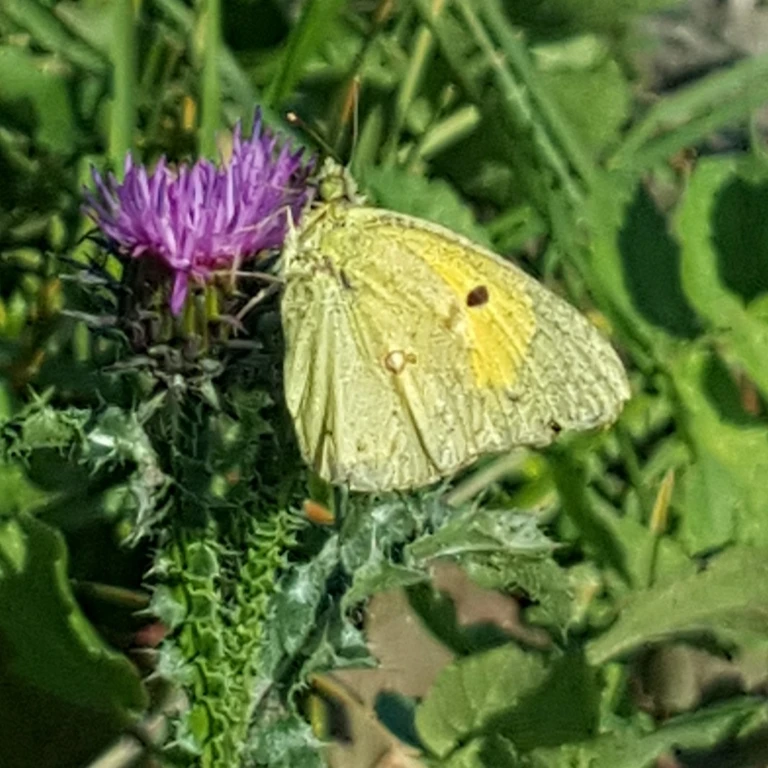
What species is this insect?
Colias croceus
